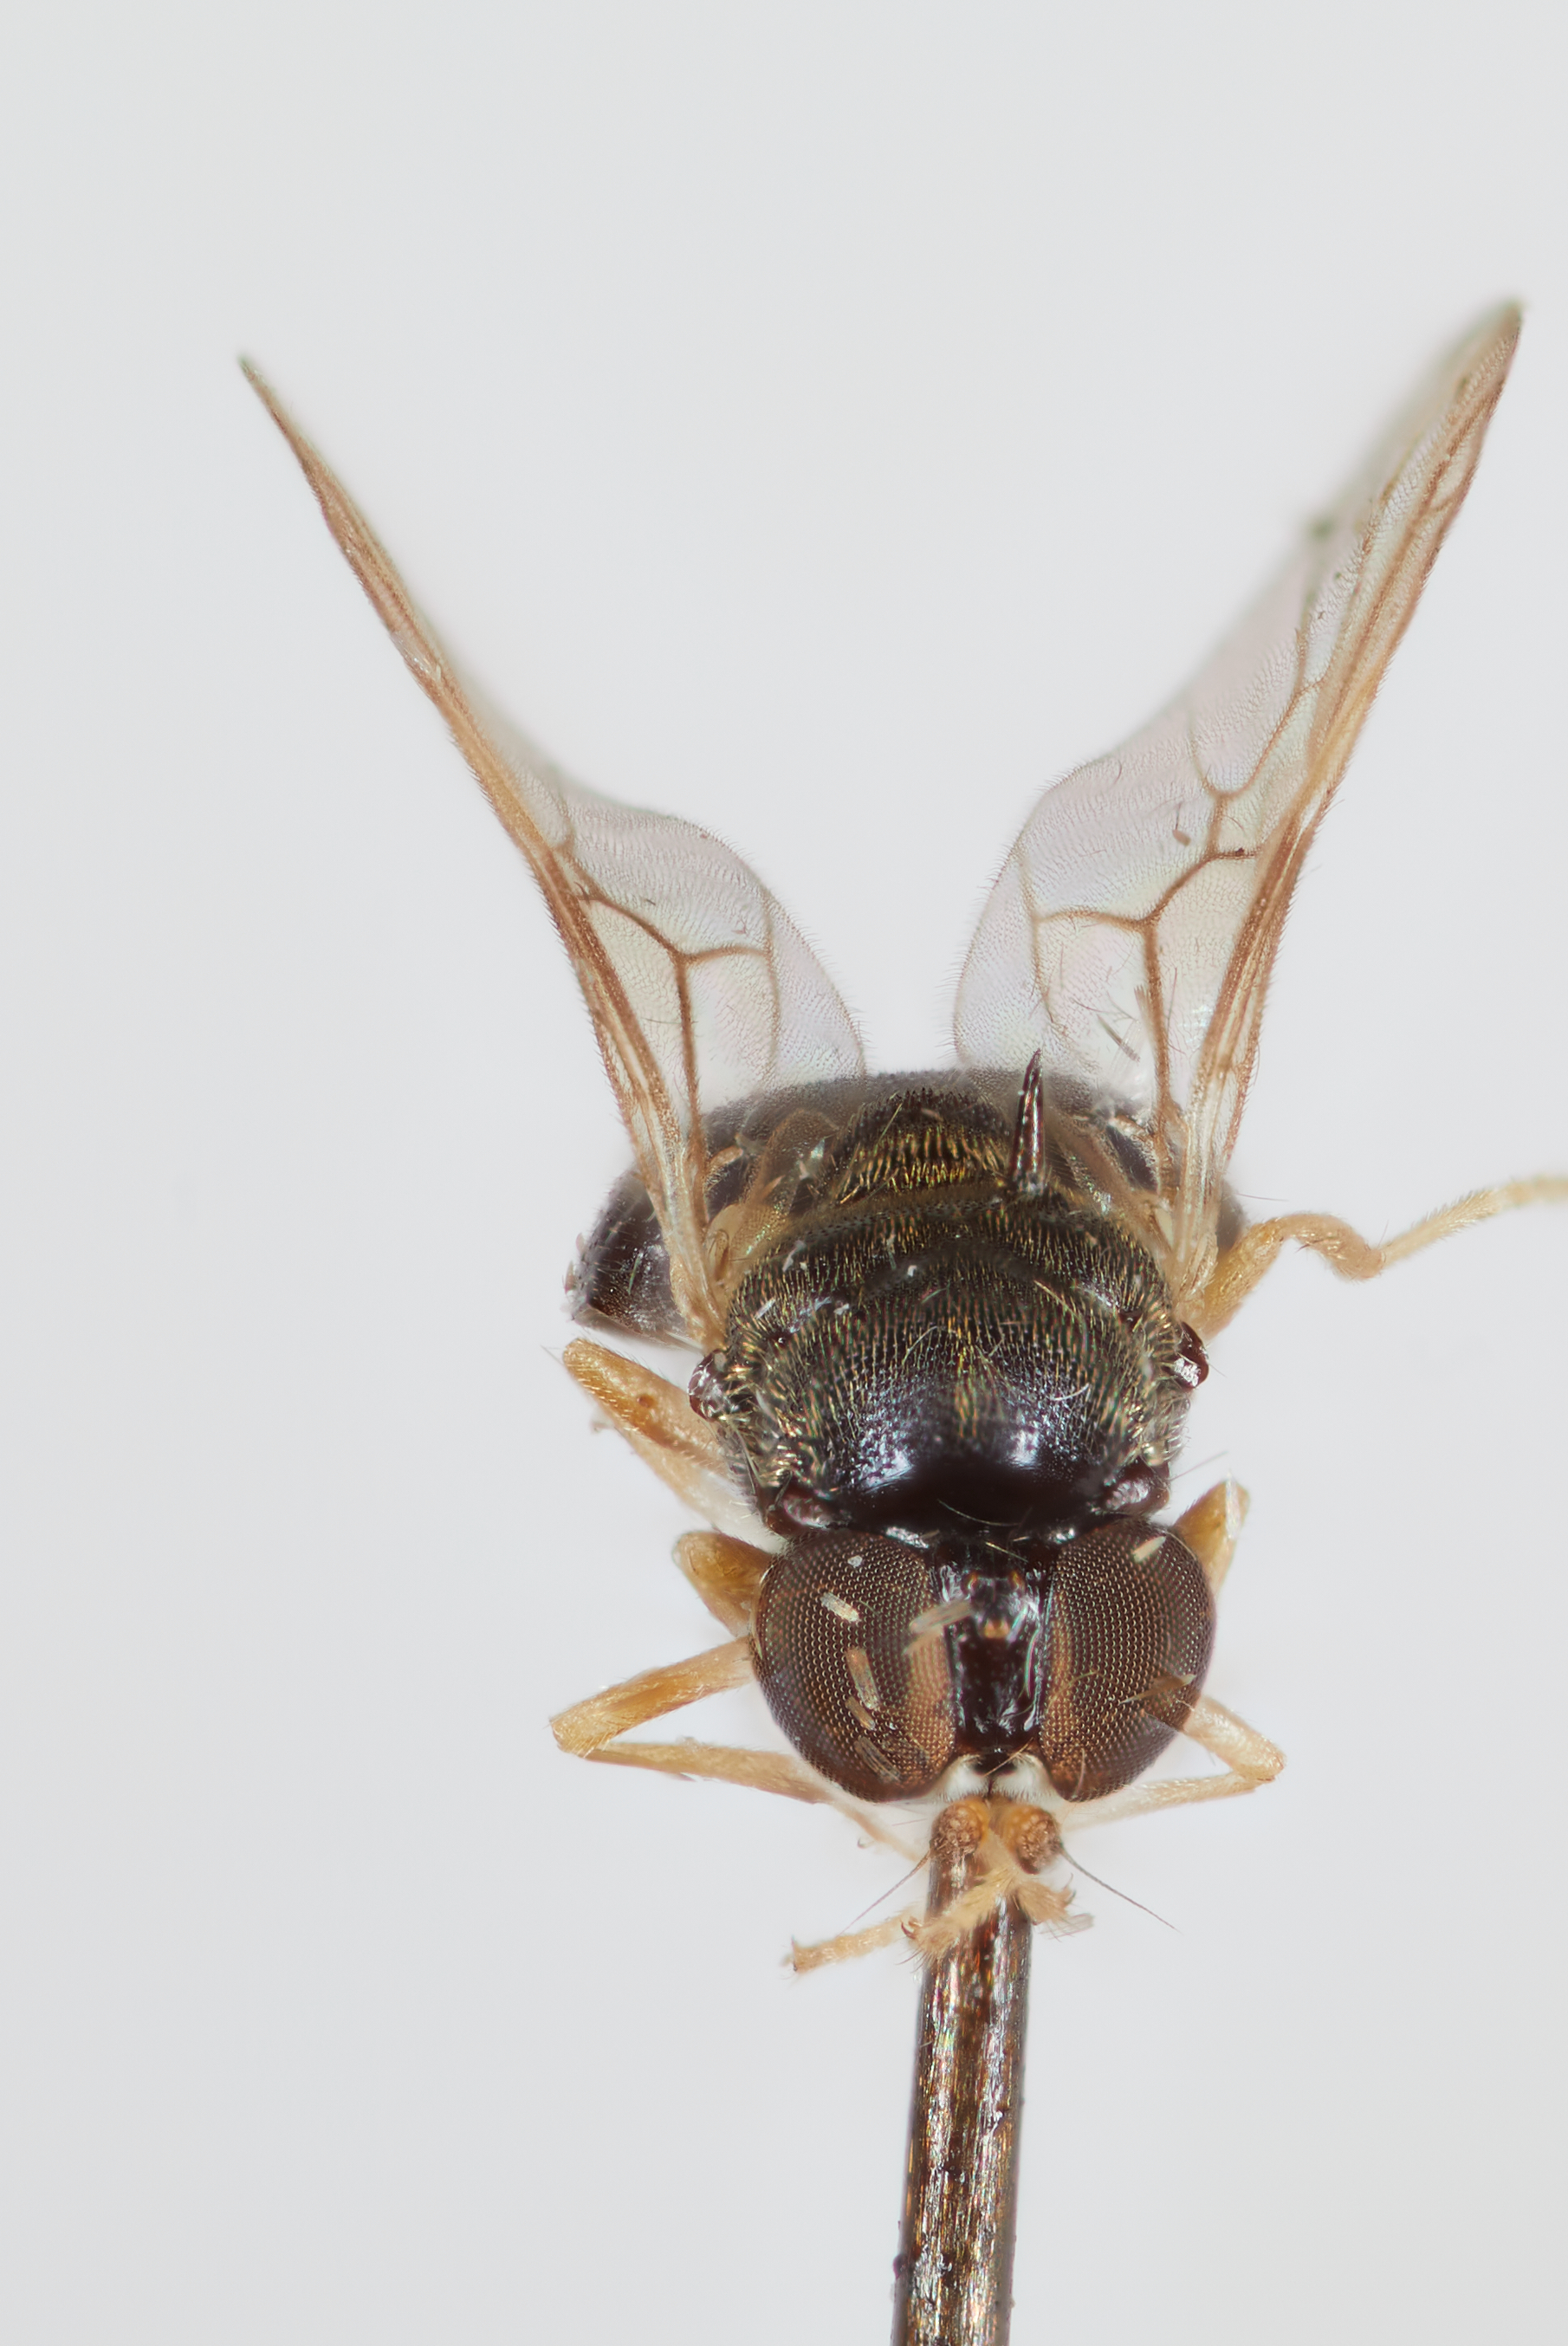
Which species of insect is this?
Psephiocera callosa
